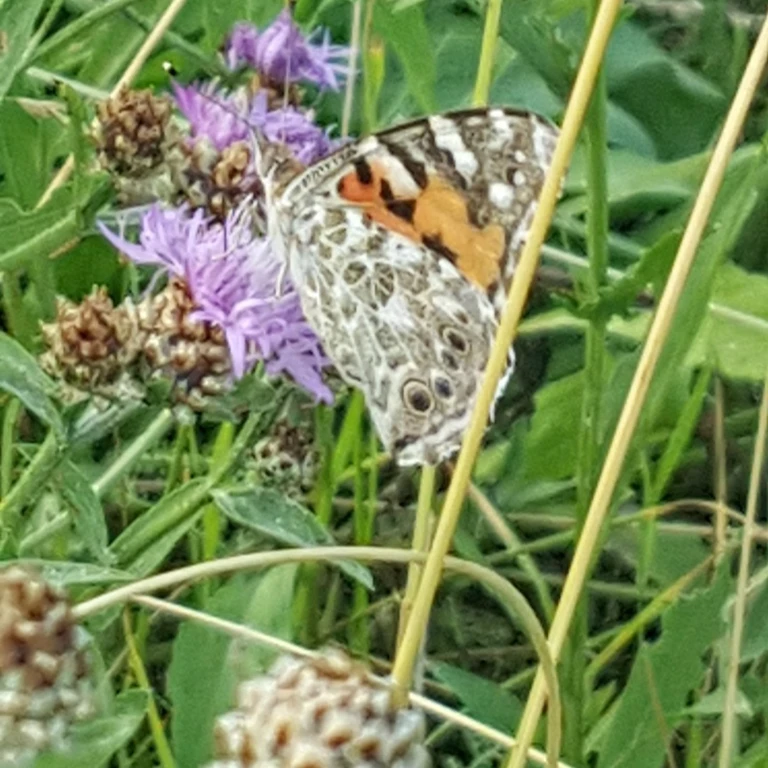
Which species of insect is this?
Vanessa cardui
